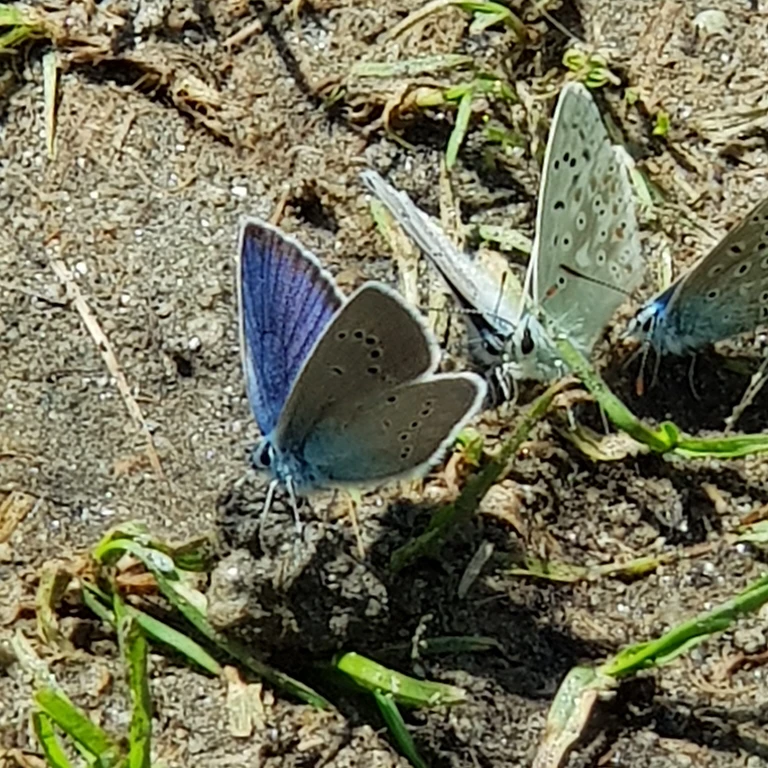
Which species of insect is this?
Cyaniris semiargus
